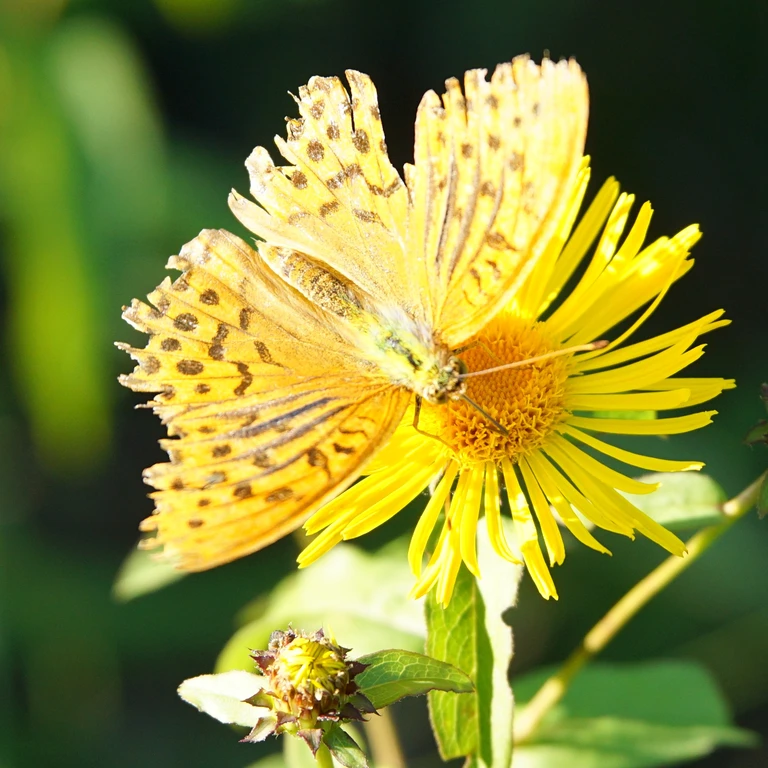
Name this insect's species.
Argynnis paphia
